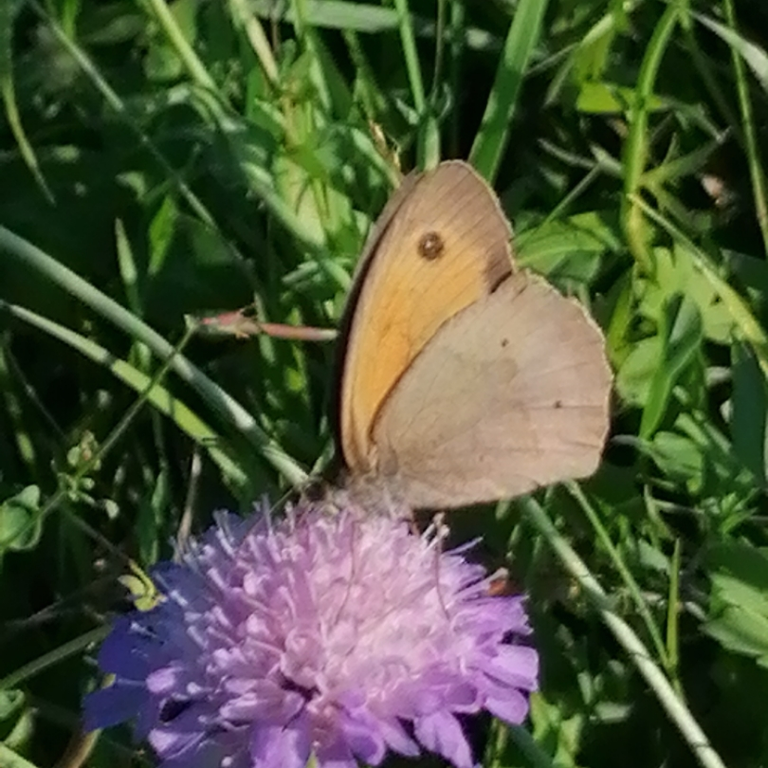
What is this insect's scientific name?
Maniola jurtina
